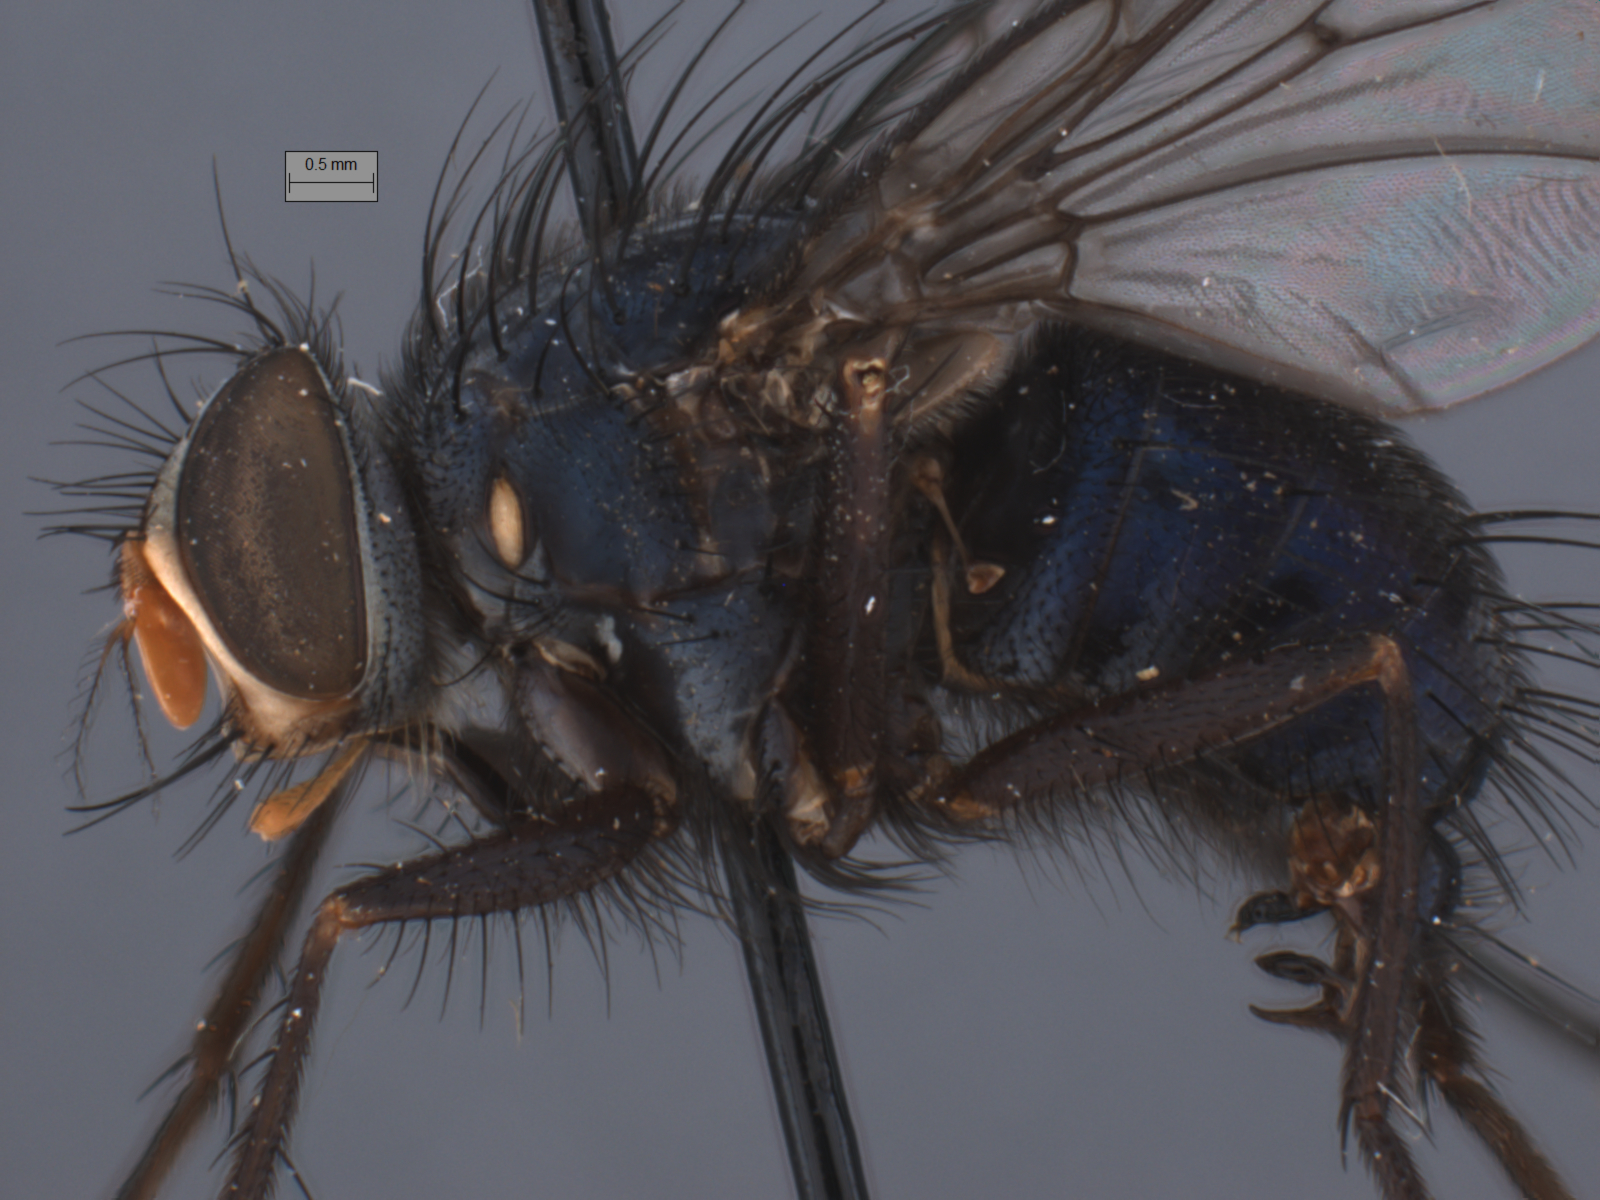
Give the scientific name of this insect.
Huascaromusca uniseta
